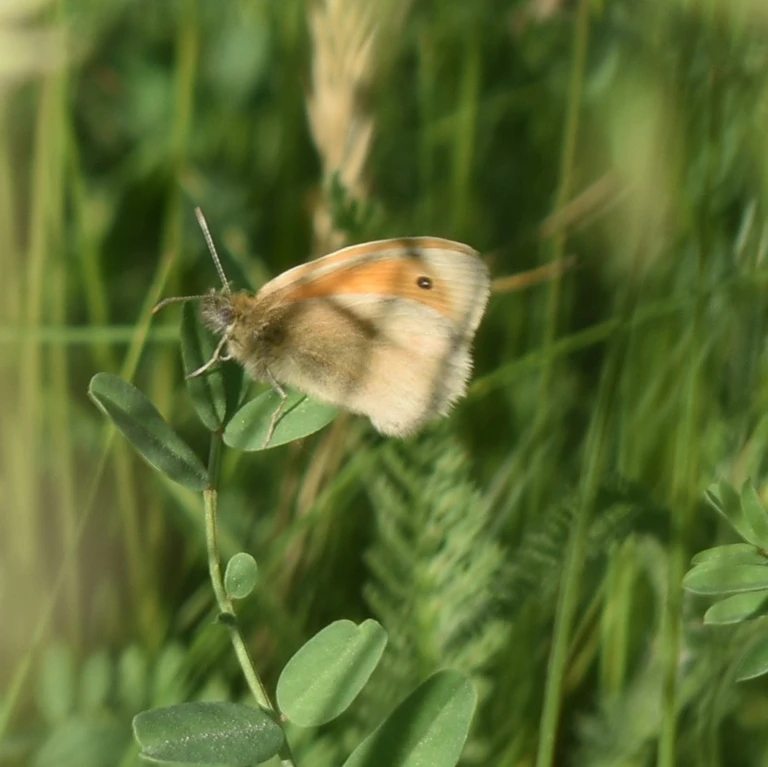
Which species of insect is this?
Coenonympha pamphilus
